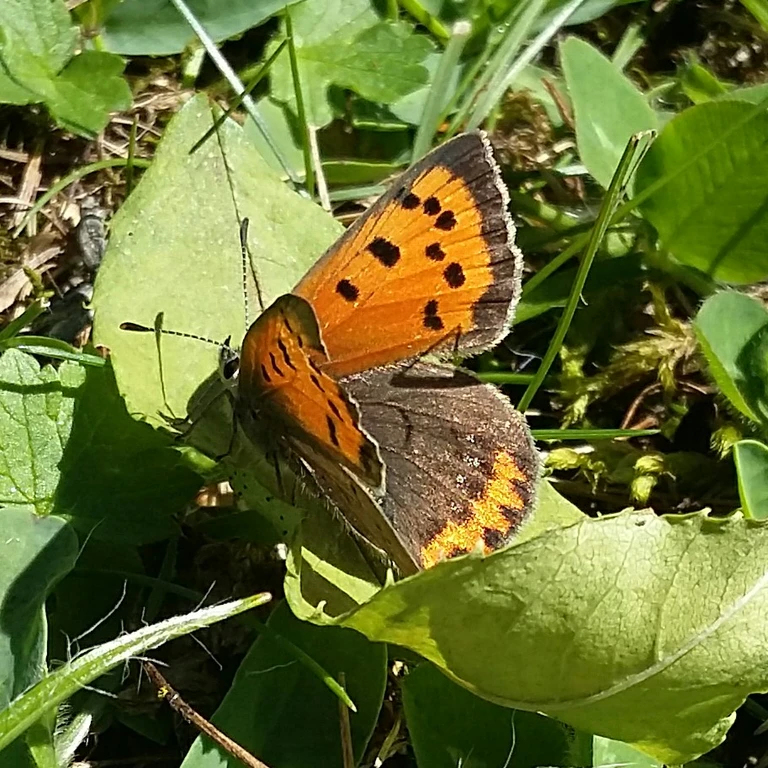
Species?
Lycaena phlaeas
